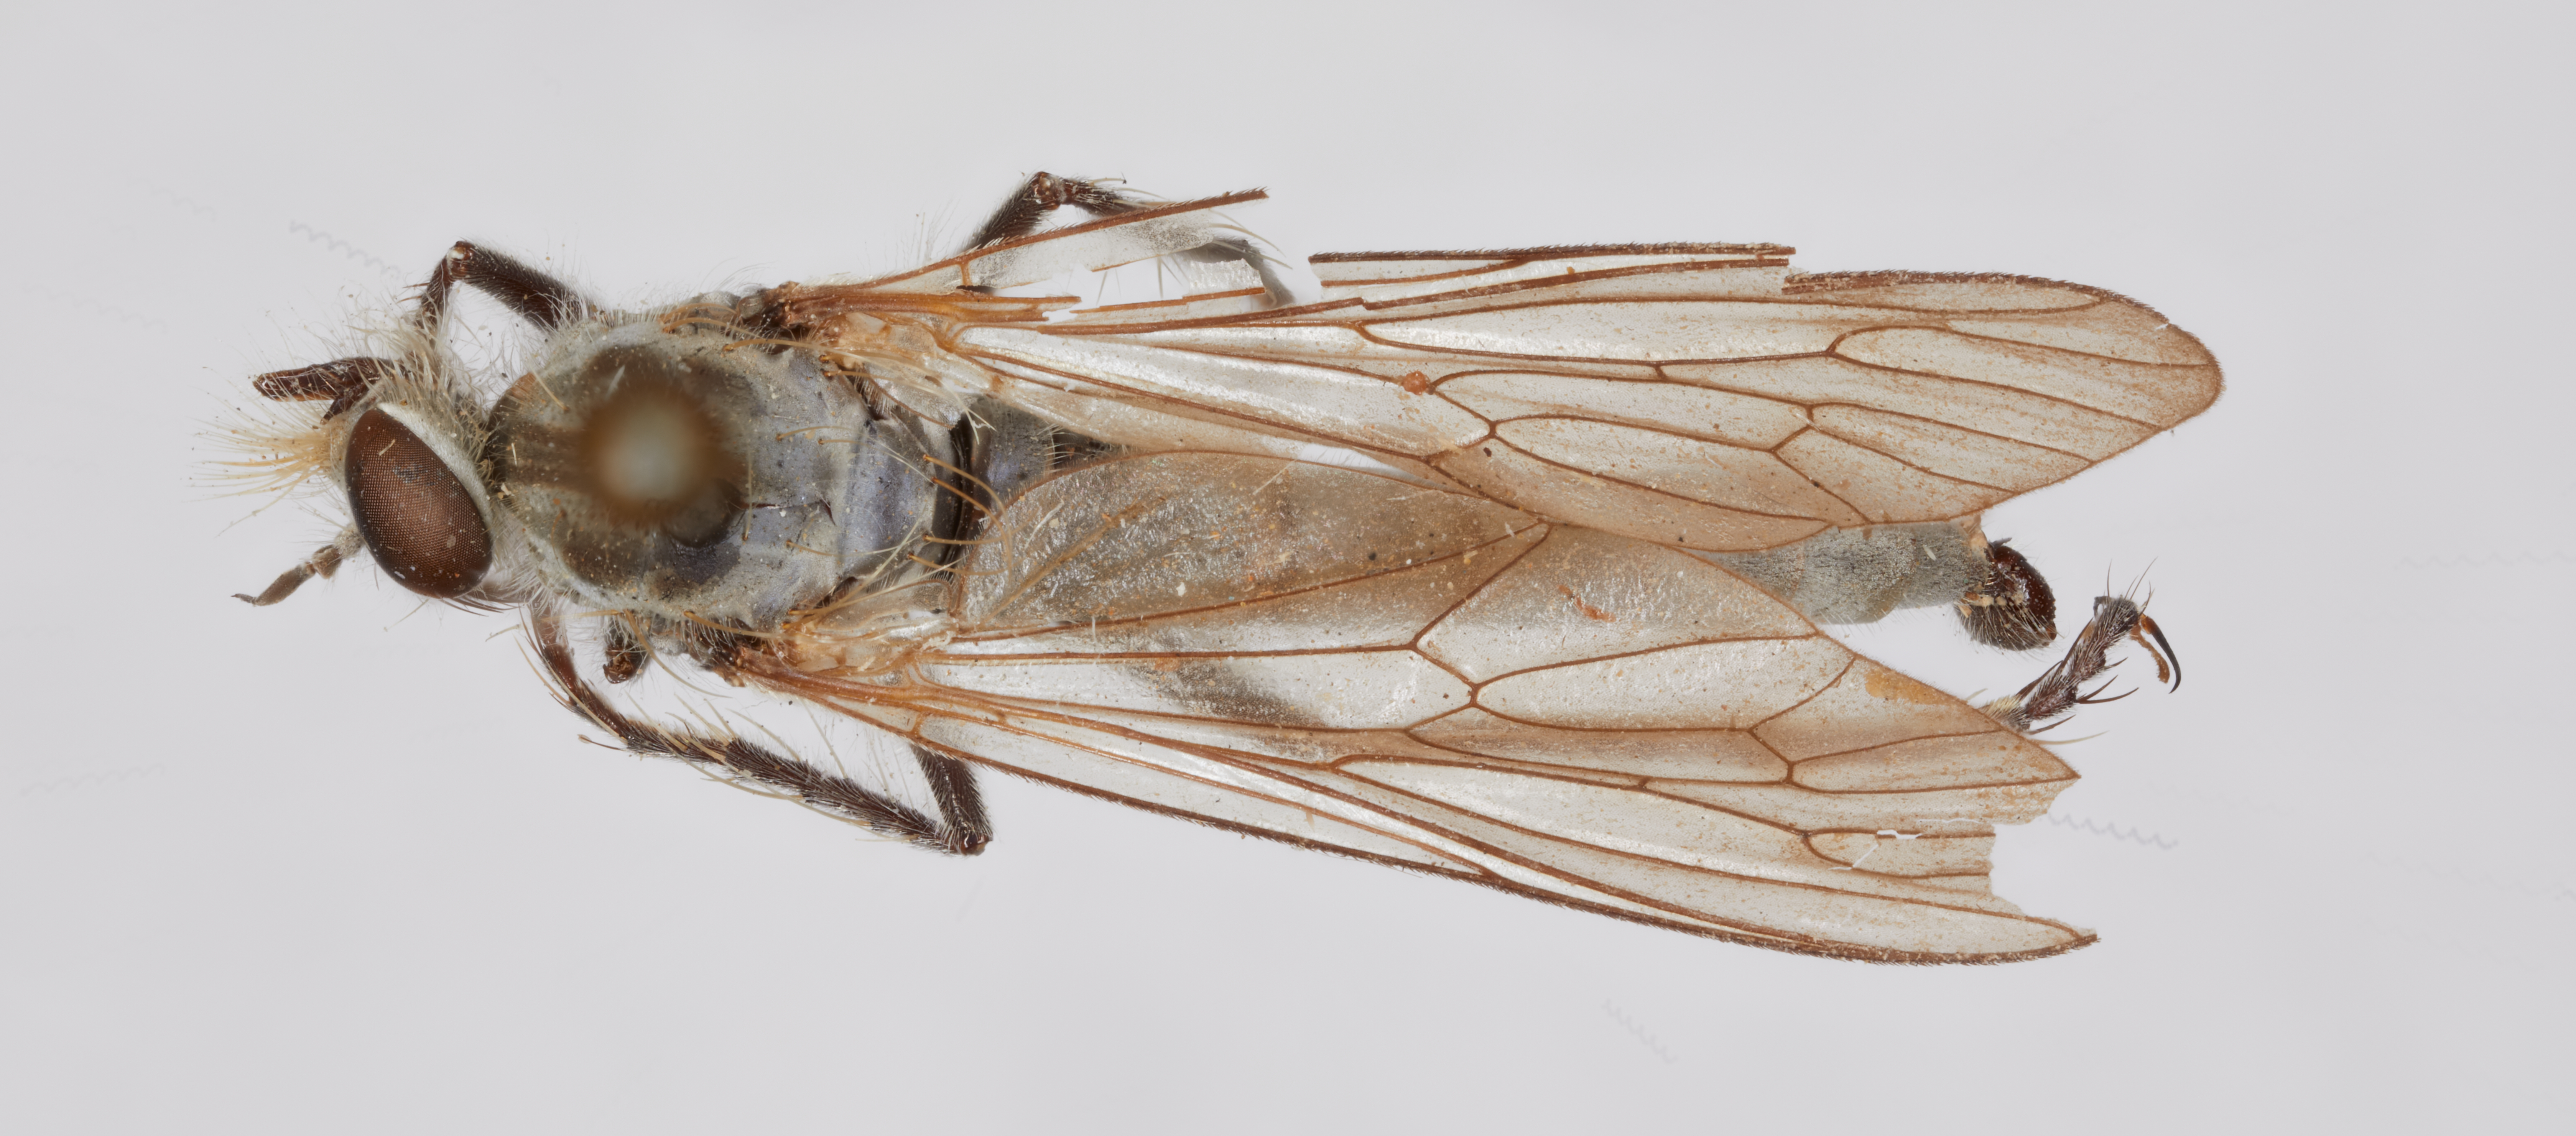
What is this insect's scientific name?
Graptostylus dolosus
